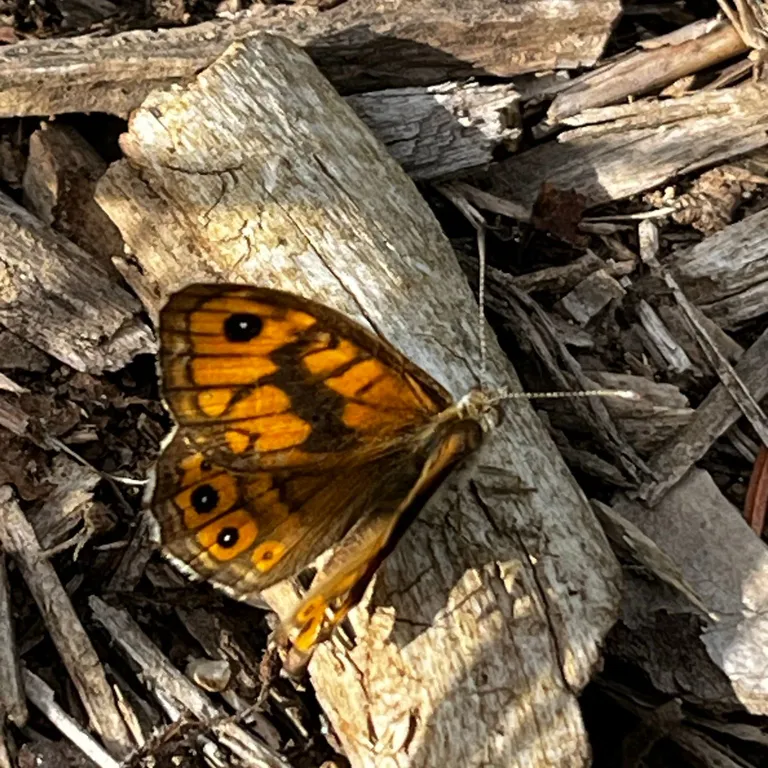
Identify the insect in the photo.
Lasiommata megera (also Pararge megera)
